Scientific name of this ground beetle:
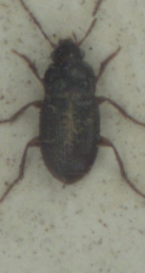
Amara bifrons
